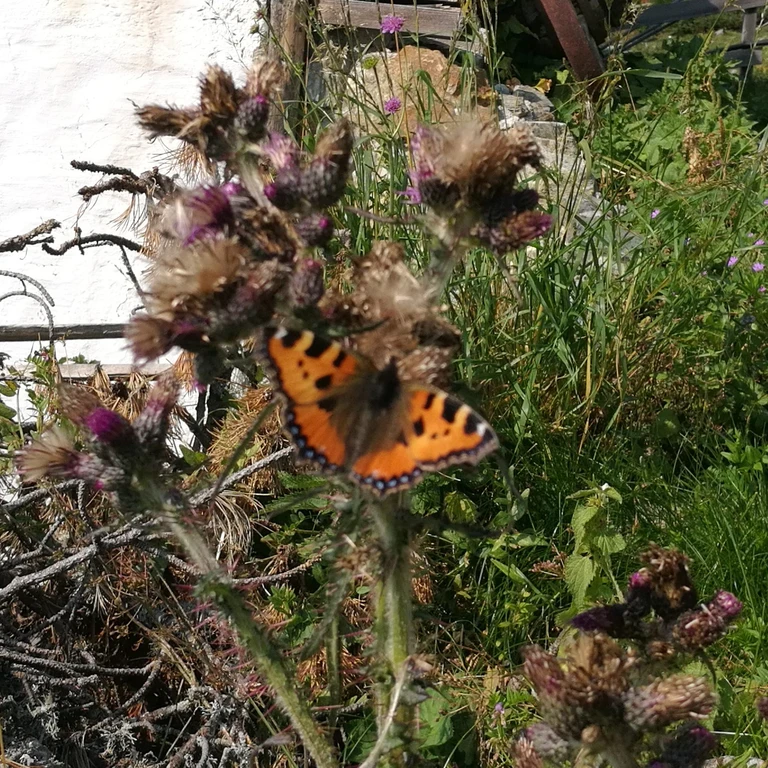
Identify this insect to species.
Aglais urticae
